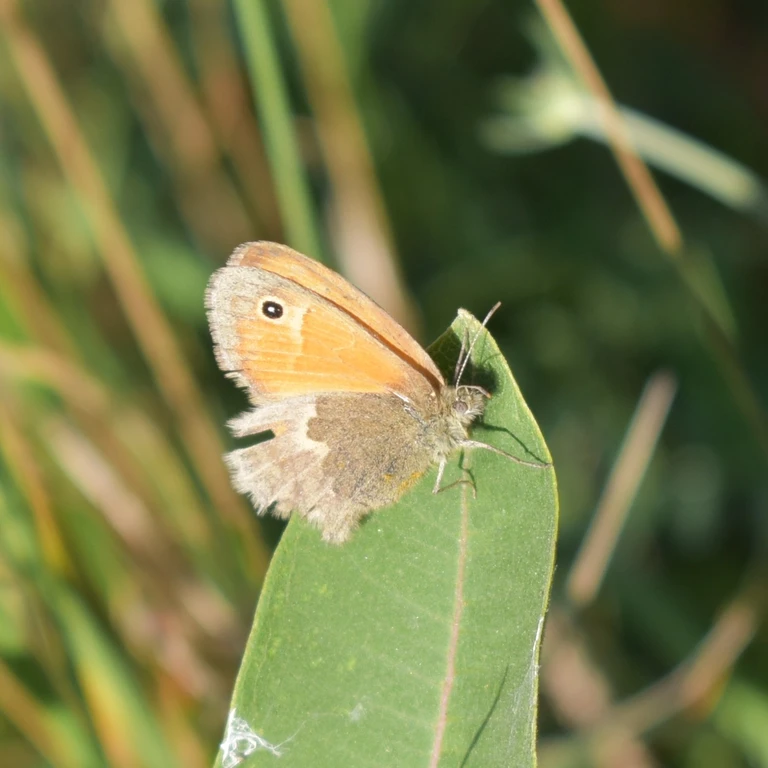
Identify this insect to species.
Coenonympha pamphilus
